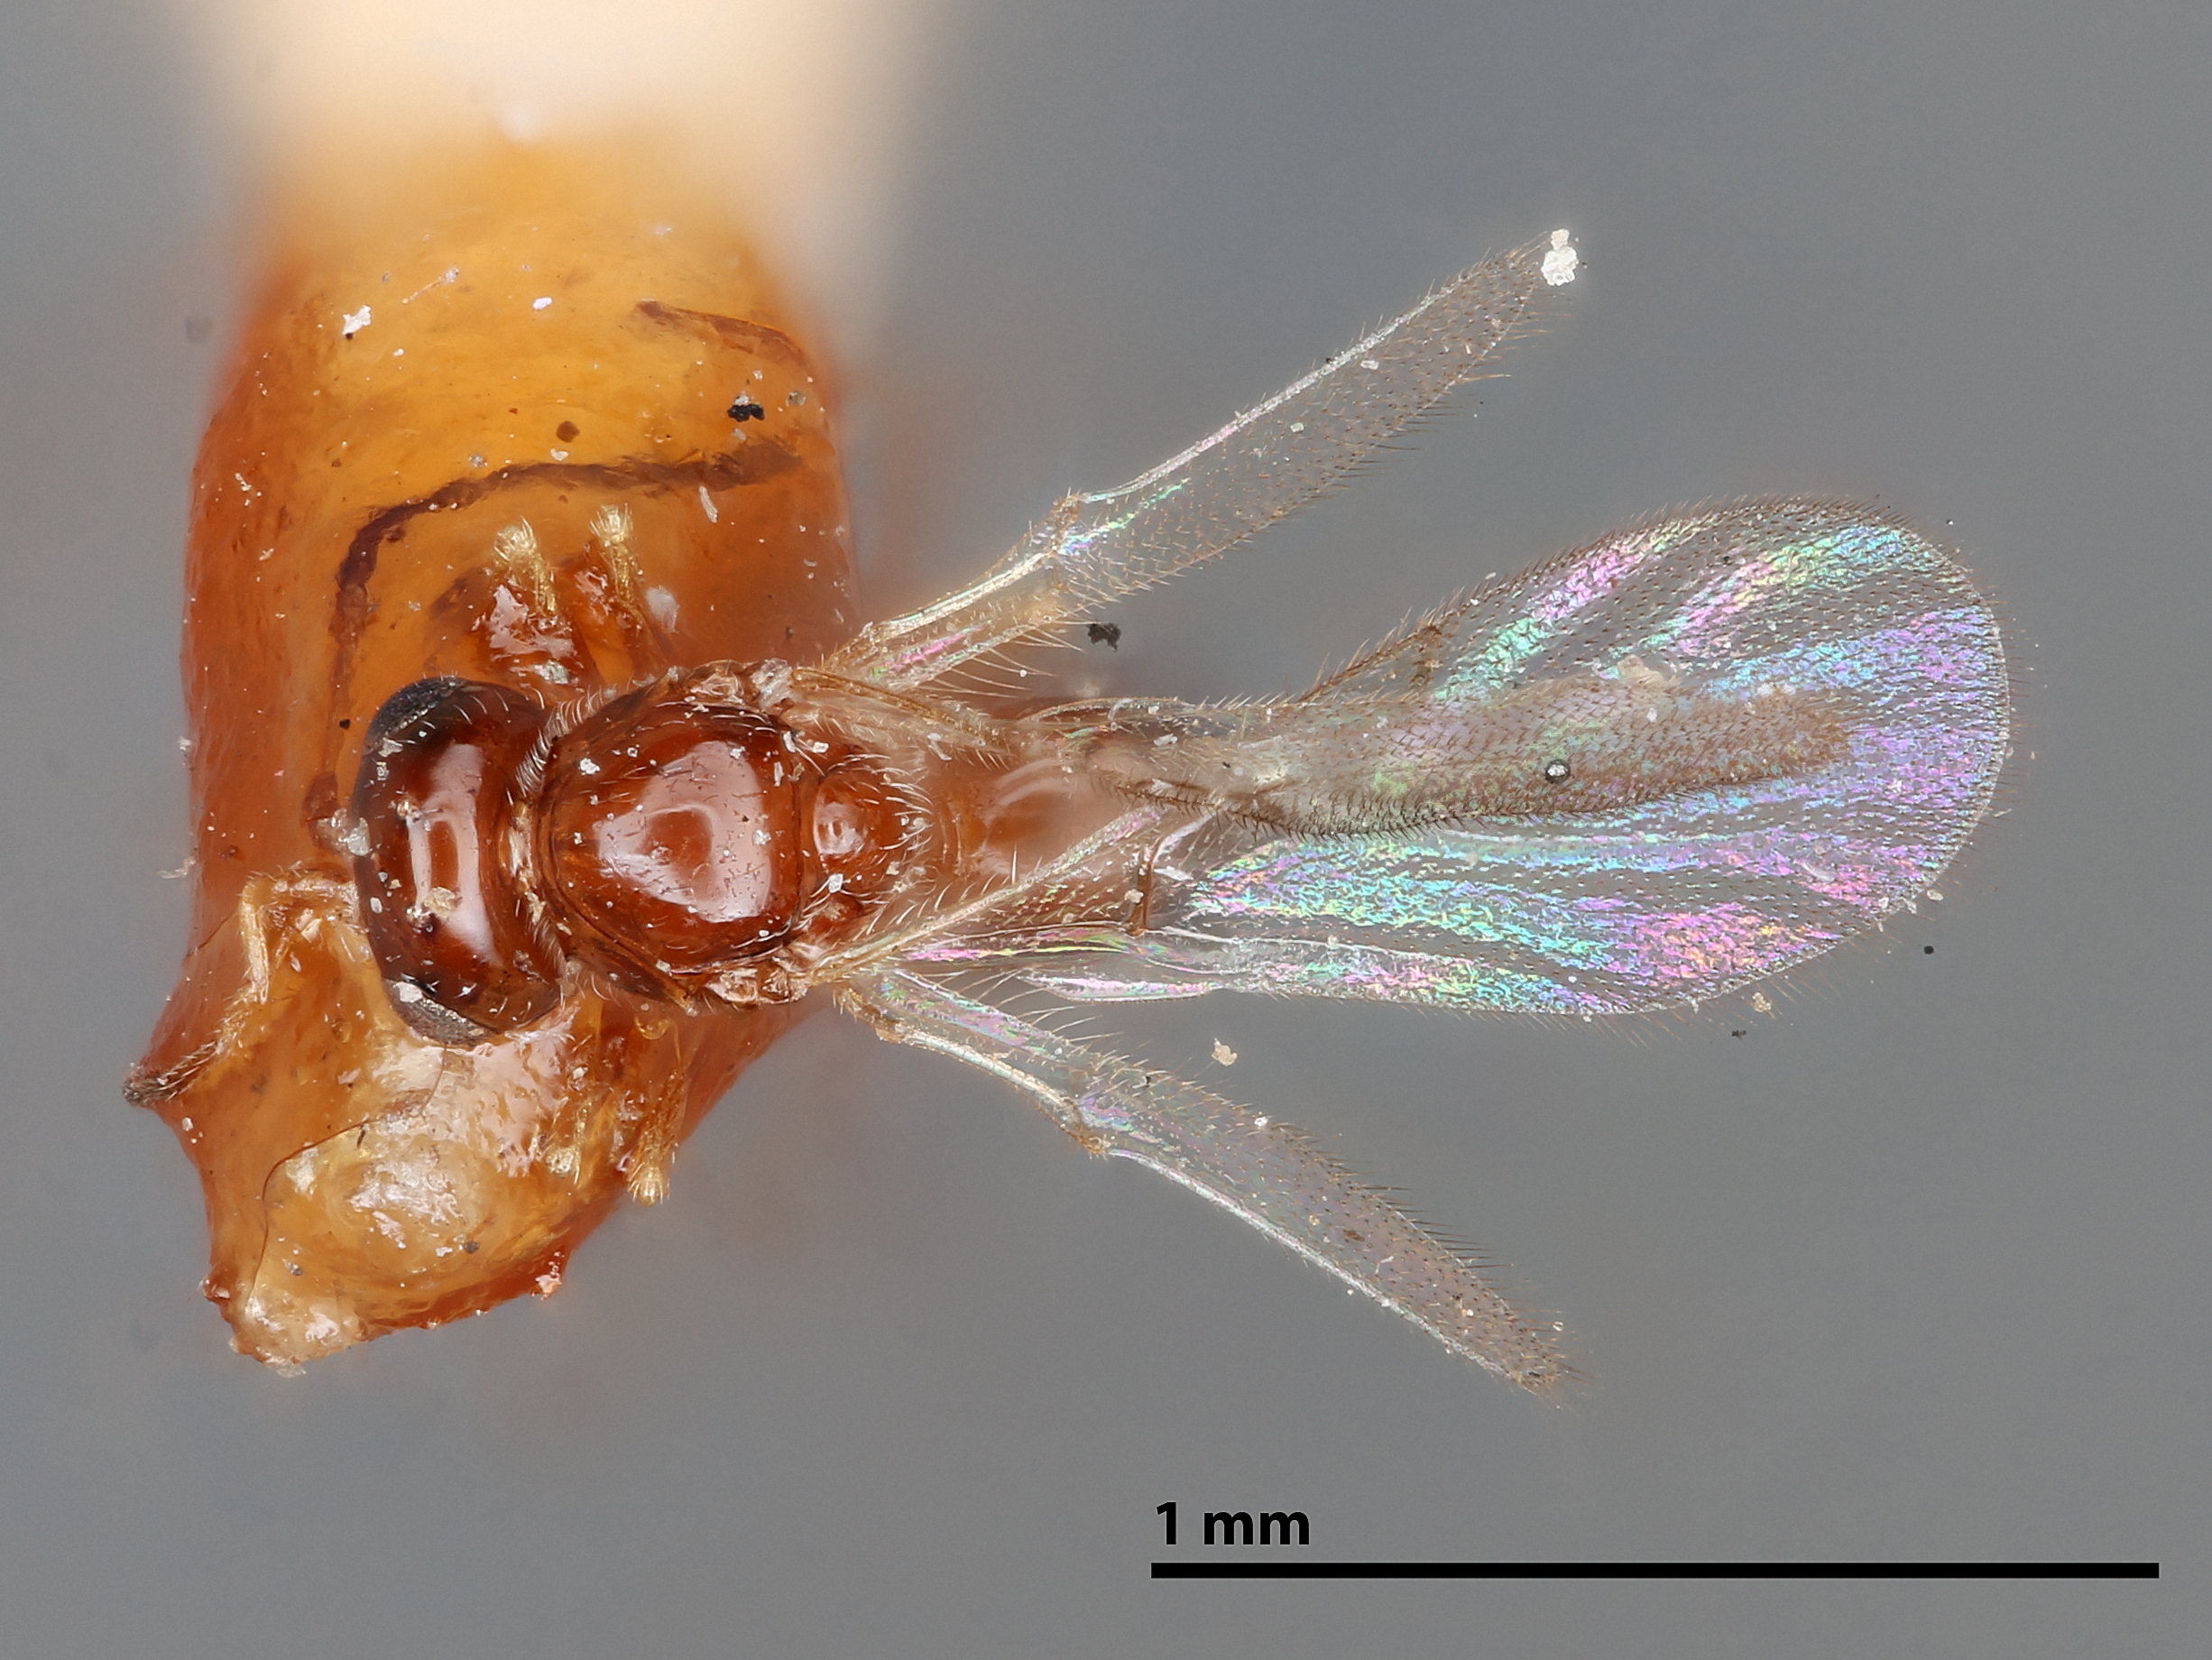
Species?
Allotria brassicae
